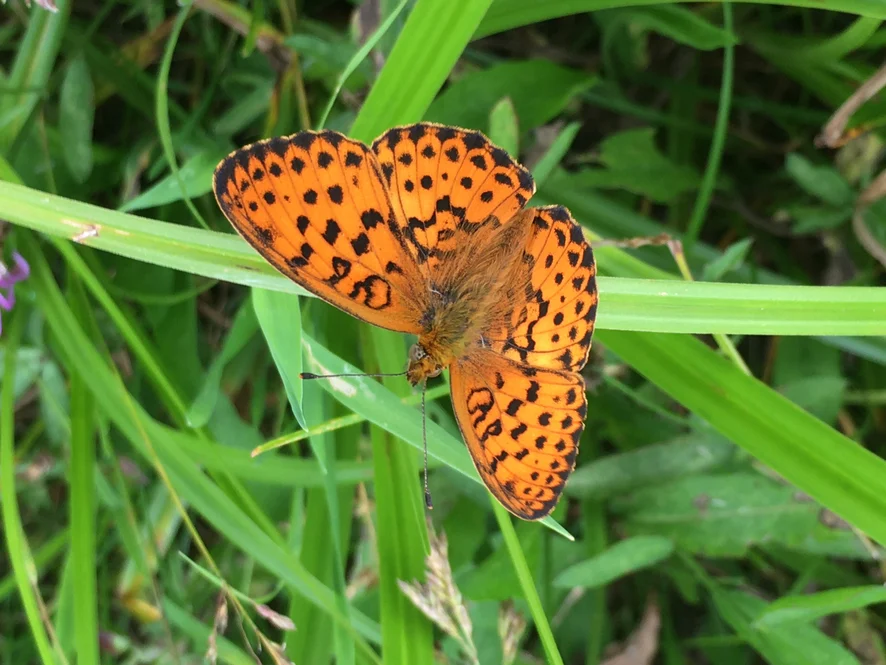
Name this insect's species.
Brenthis daphne
